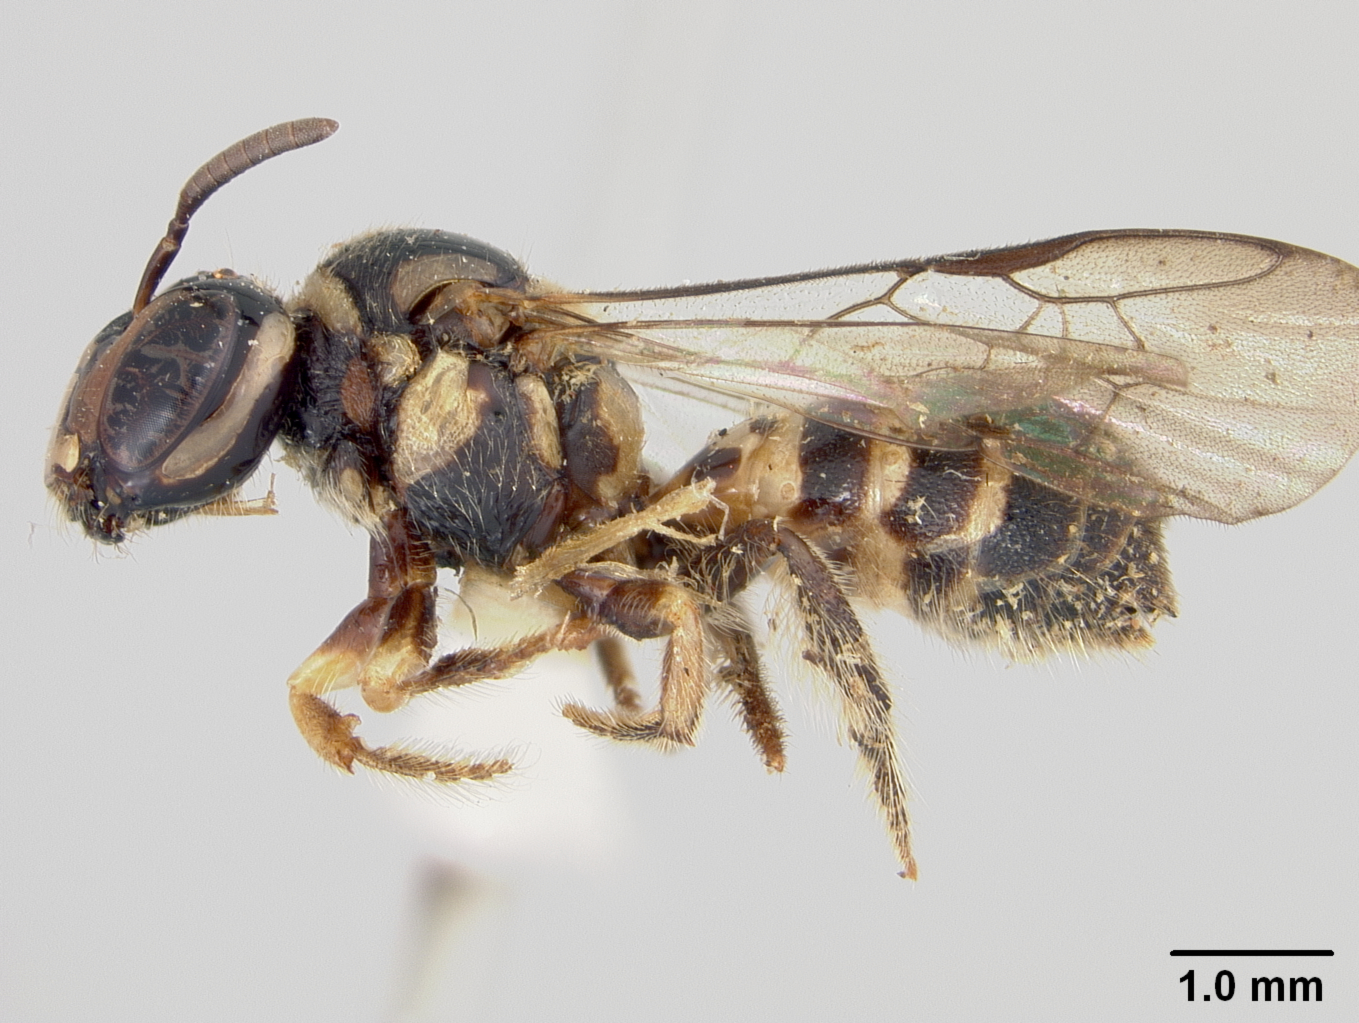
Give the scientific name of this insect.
Ceratina cladura
